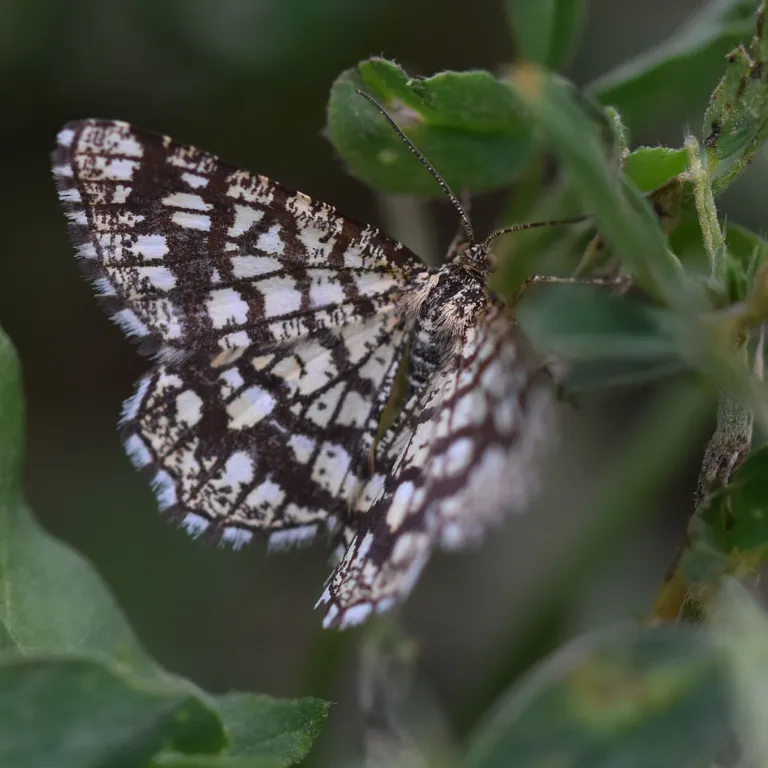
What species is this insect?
Chiasmia clathrata
